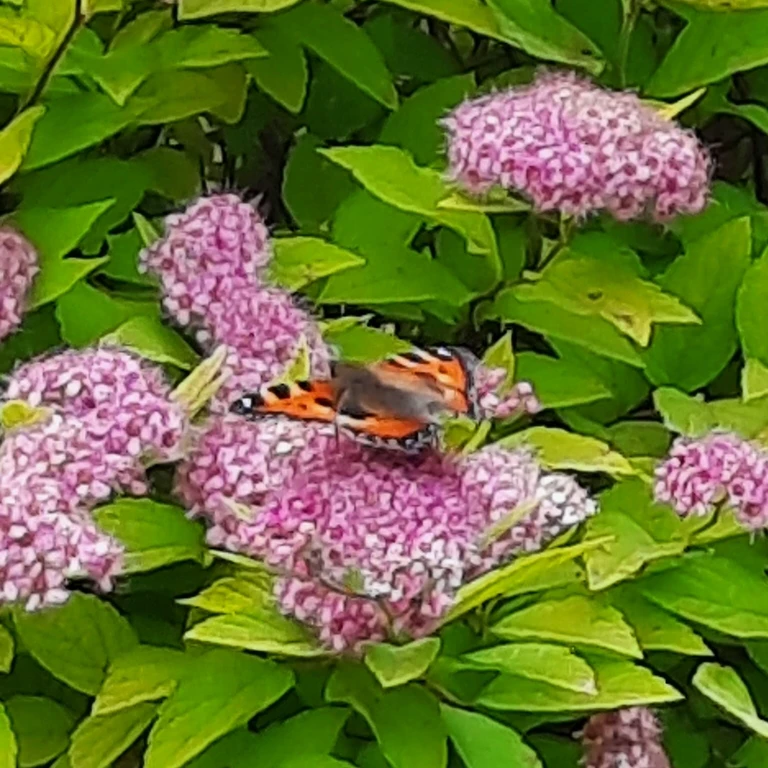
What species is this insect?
Aglais urticae
